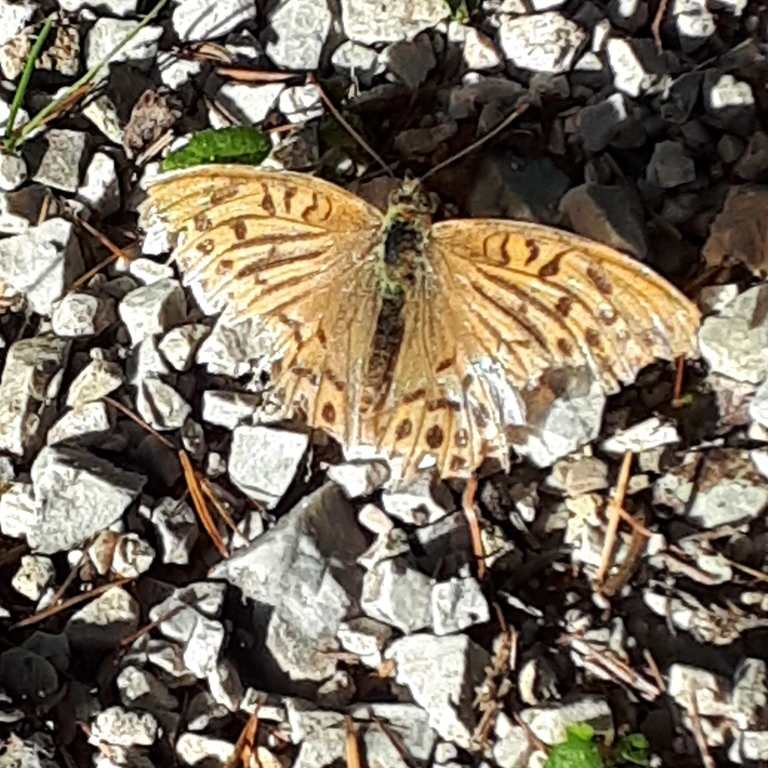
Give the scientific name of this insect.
Argynnis paphia
